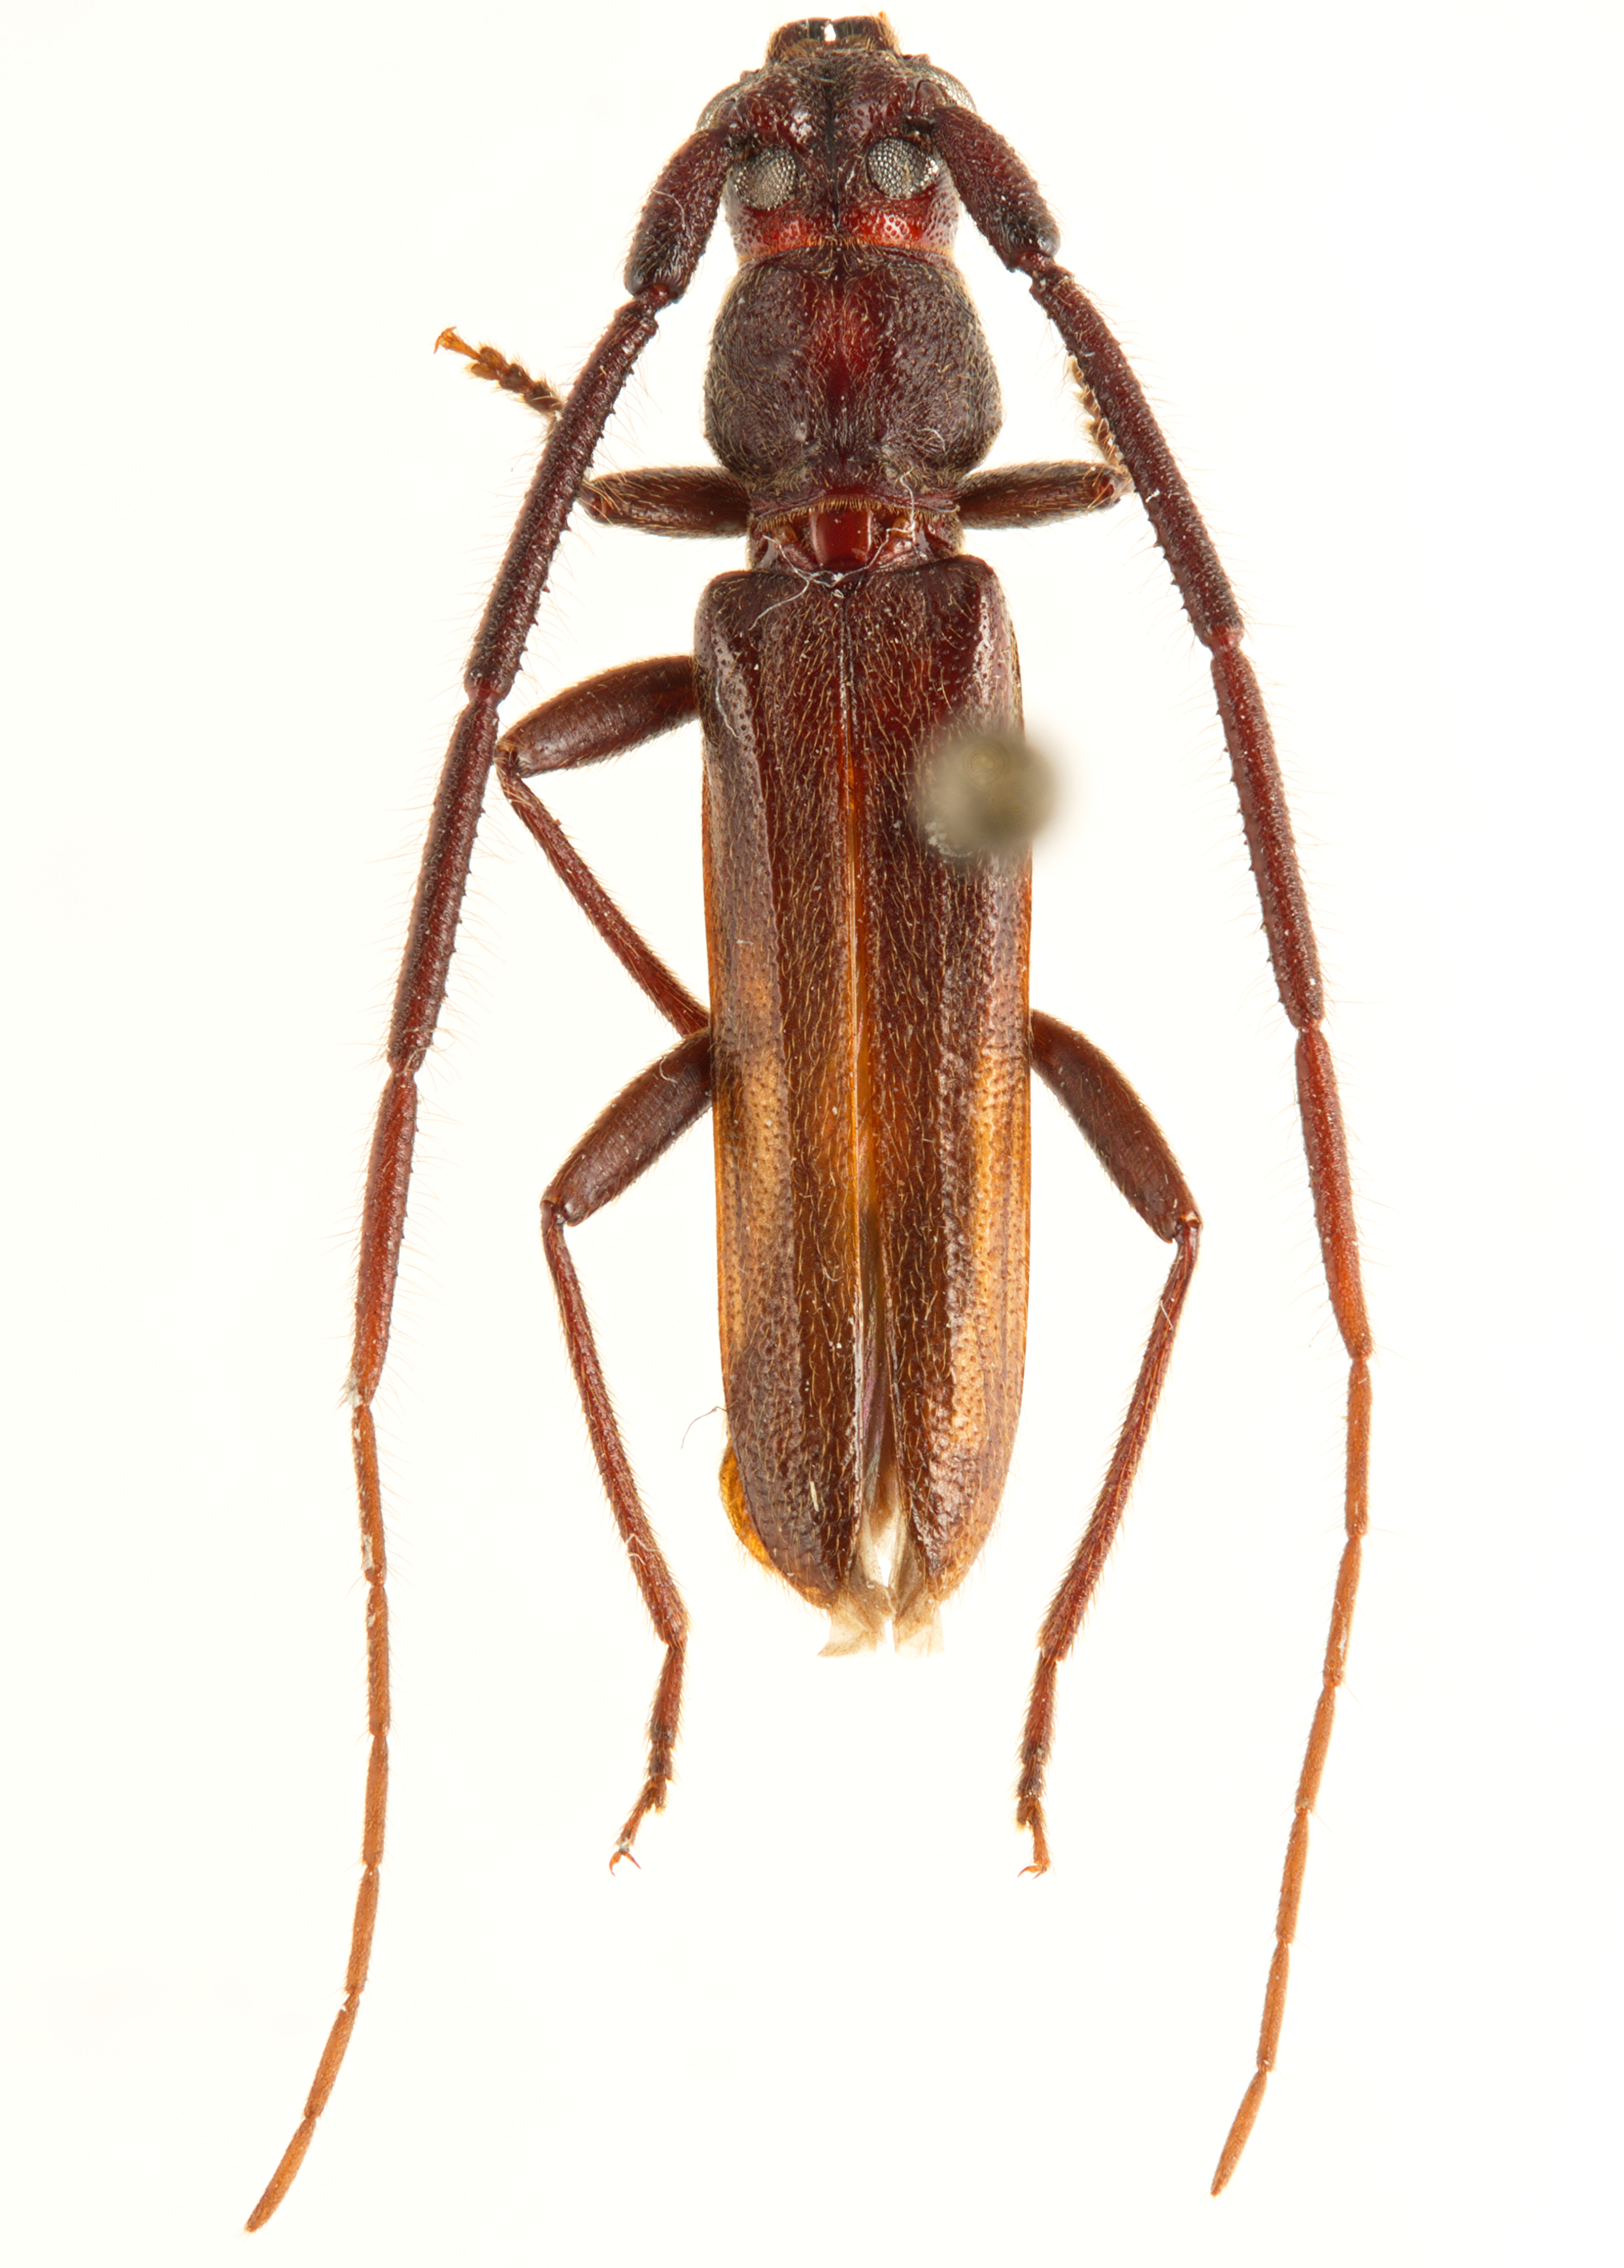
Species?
Temnopis castanea
